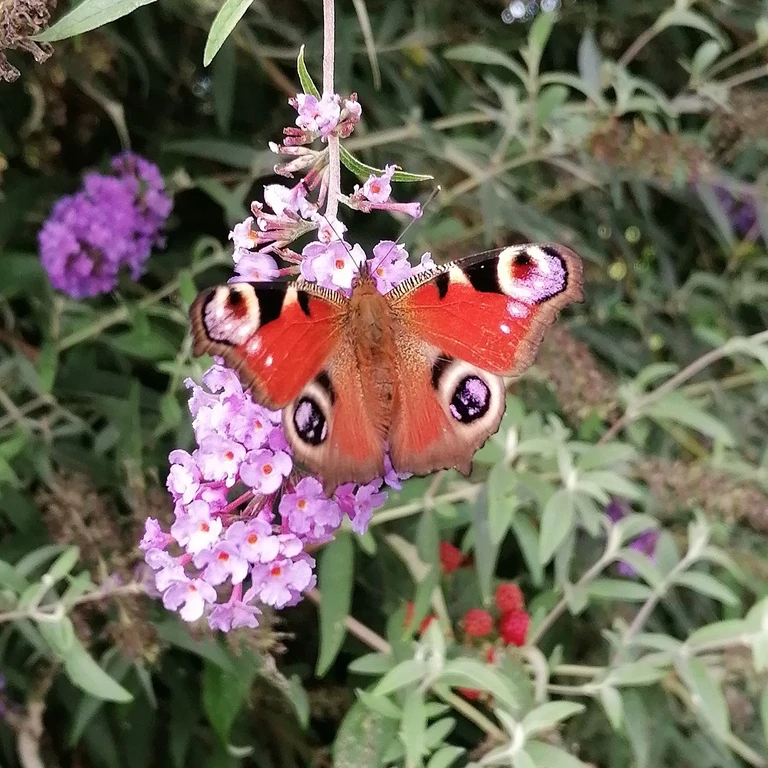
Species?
Aglais io
